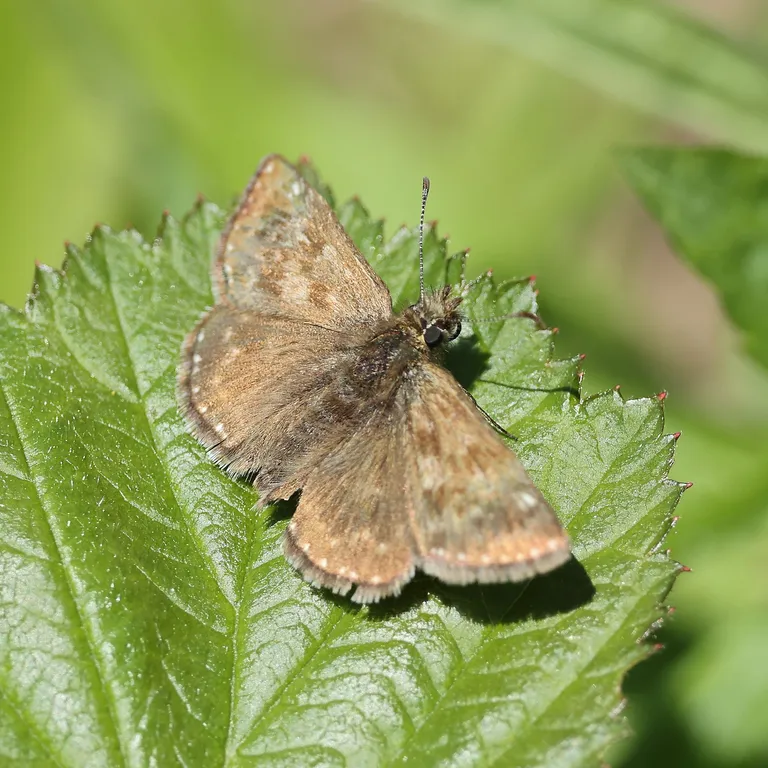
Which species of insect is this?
Erynnis tages
